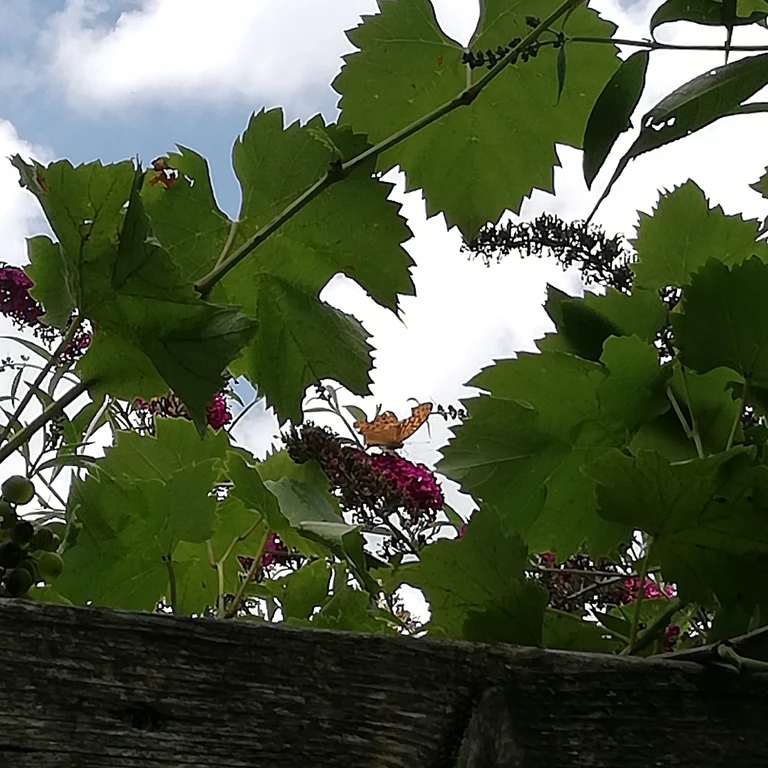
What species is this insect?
Argynnis paphia
